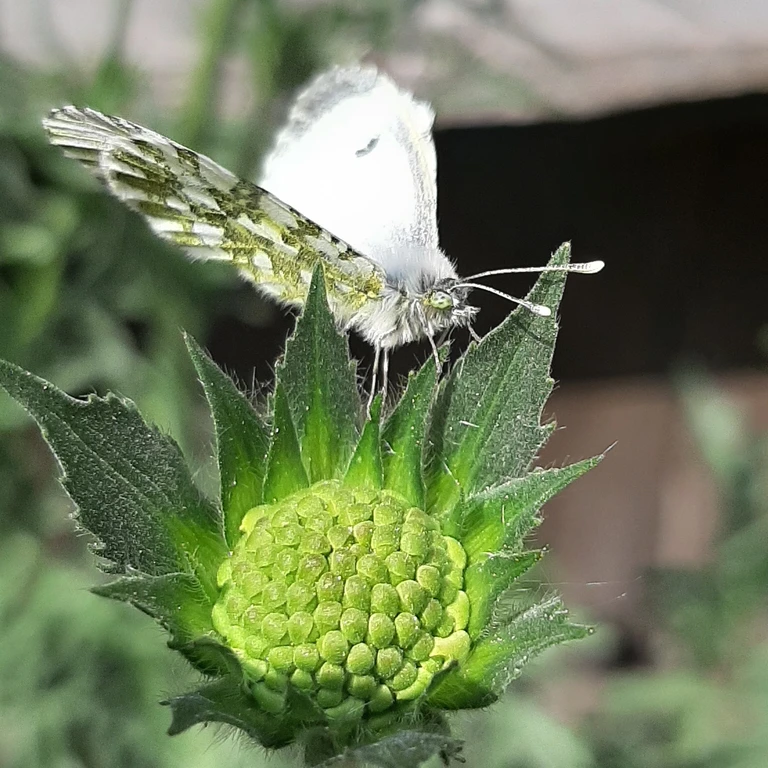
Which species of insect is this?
Anthocharis cardamines
